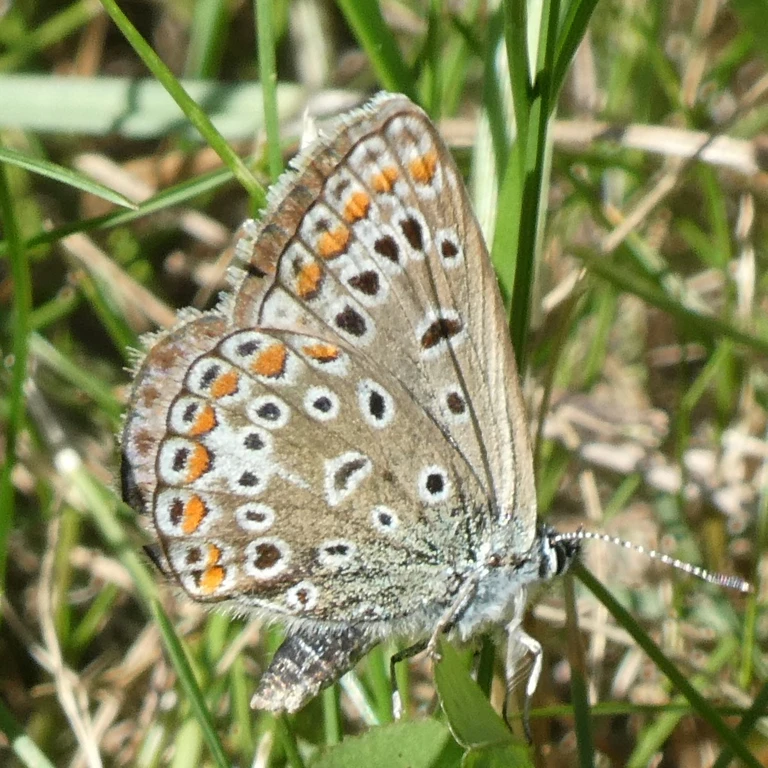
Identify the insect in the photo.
Polyommatus icarus
